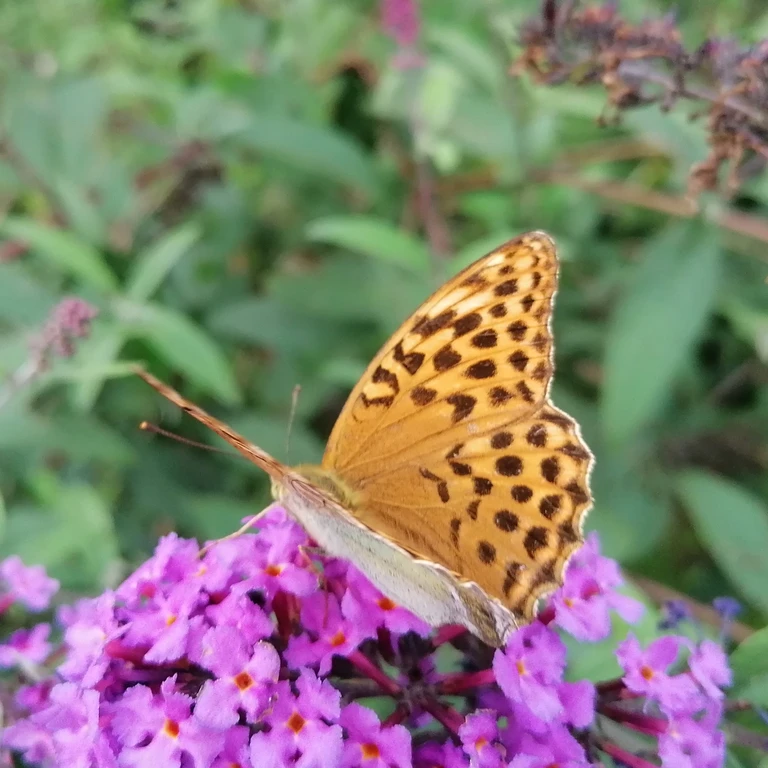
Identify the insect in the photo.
Argynnis paphia
